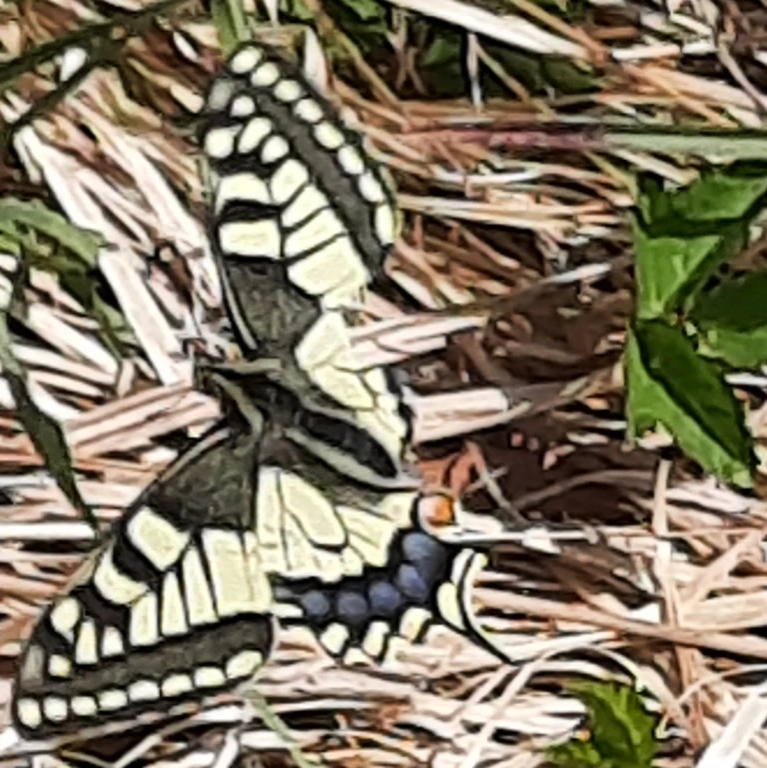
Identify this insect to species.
Papilio machaon
